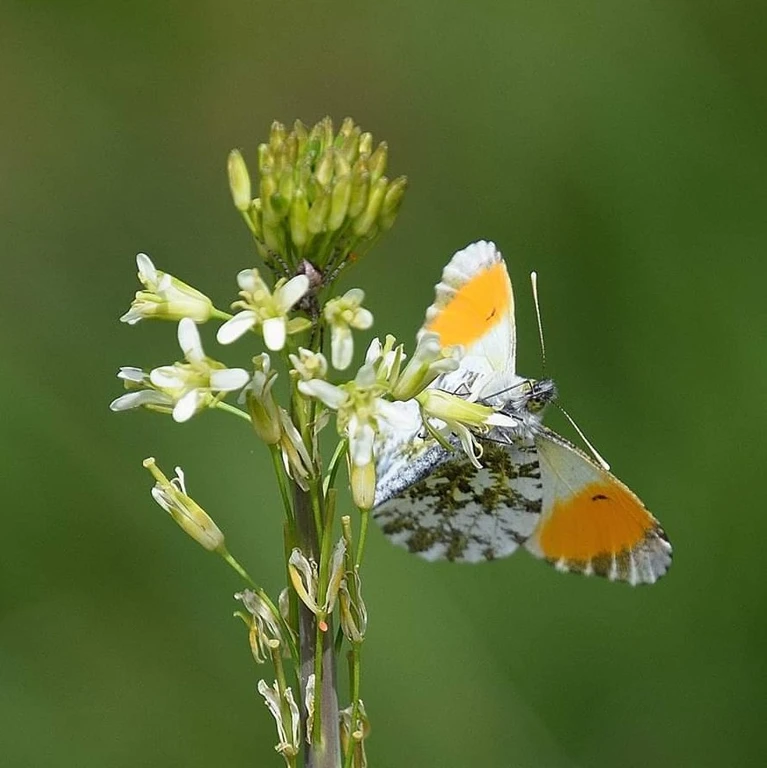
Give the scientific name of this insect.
Anthocharis cardamines
